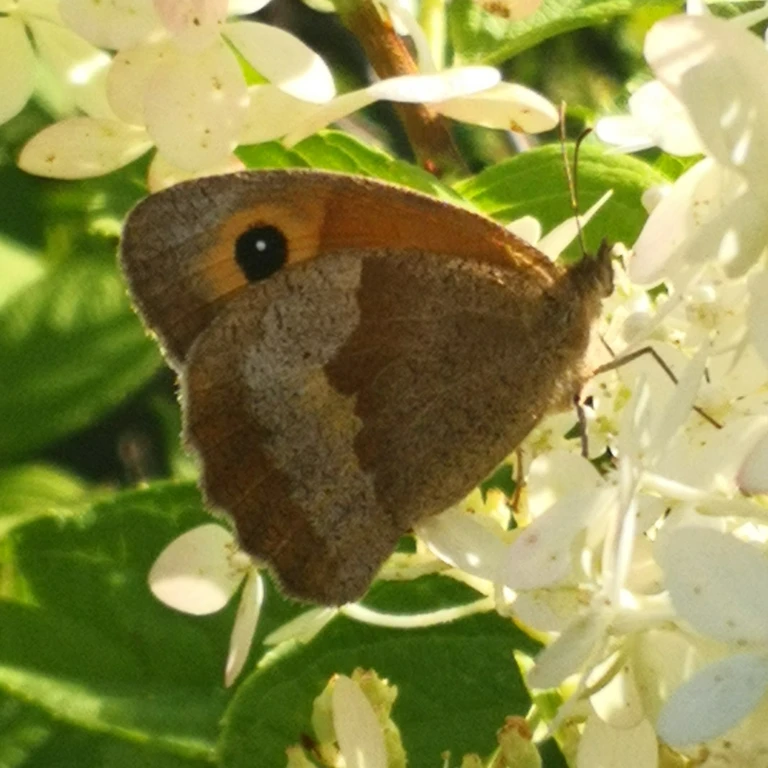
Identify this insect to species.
Maniola jurtina
